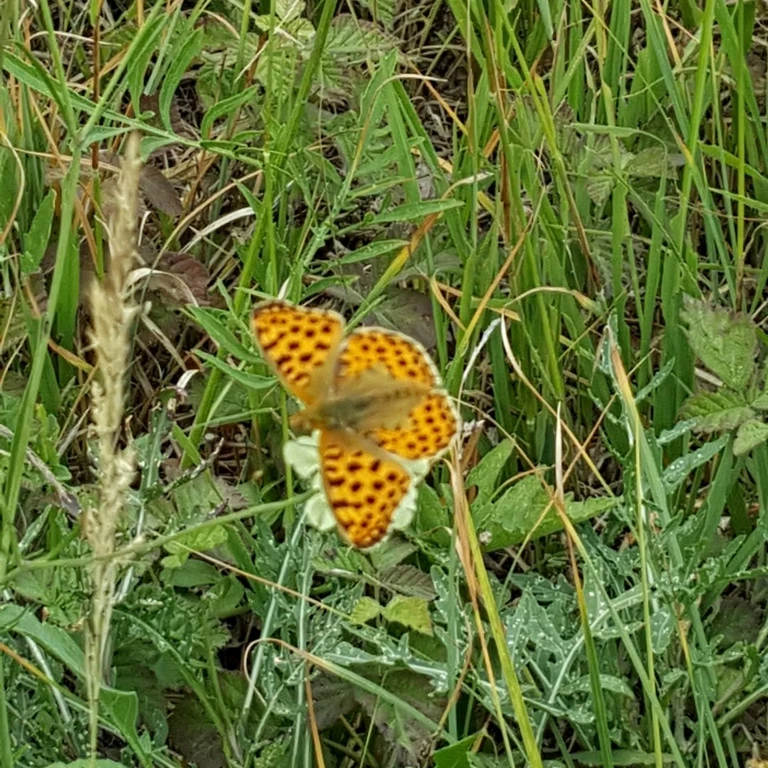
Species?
Issoria lathonia
